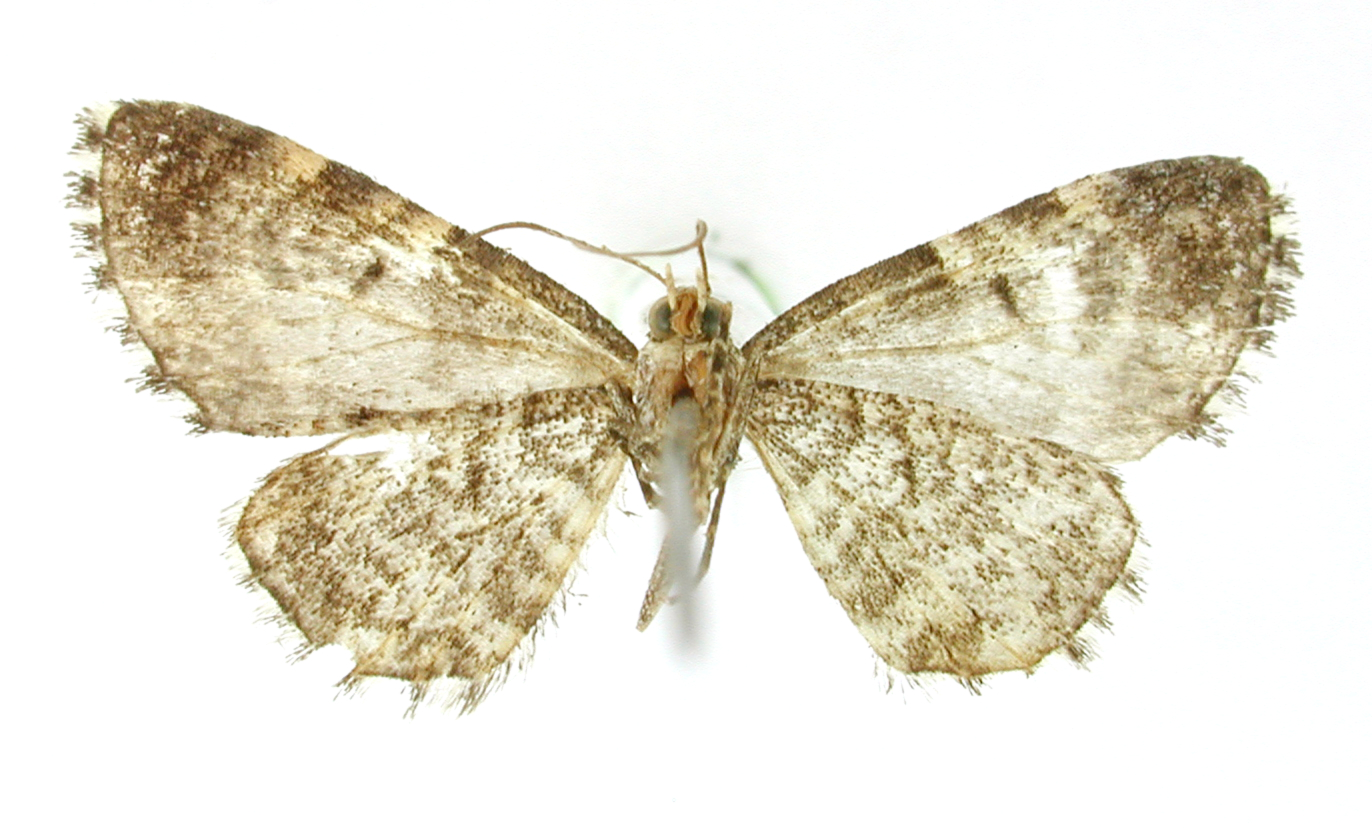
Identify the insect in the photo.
Eupithecia albimixta
